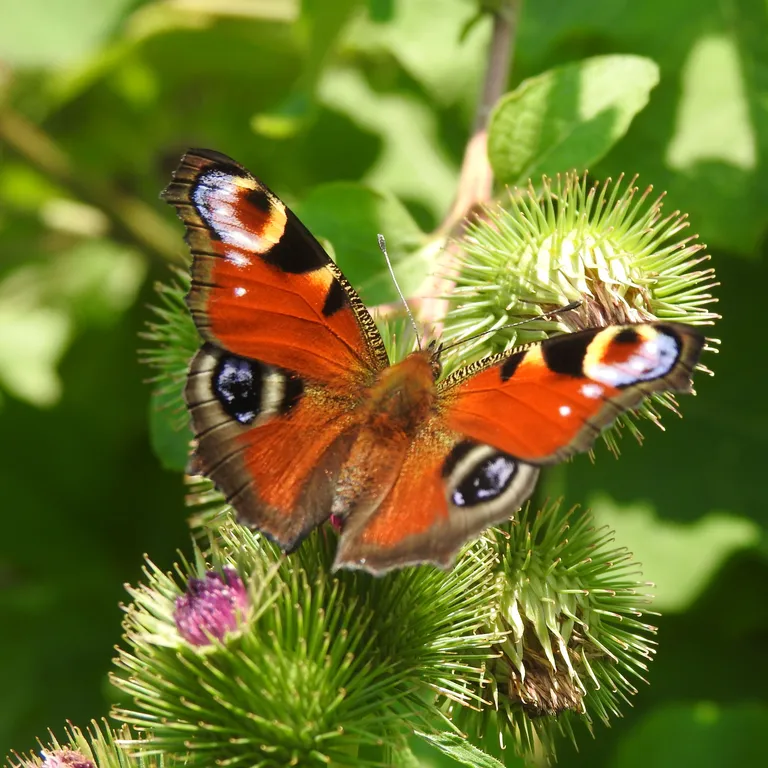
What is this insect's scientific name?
Aglais io
